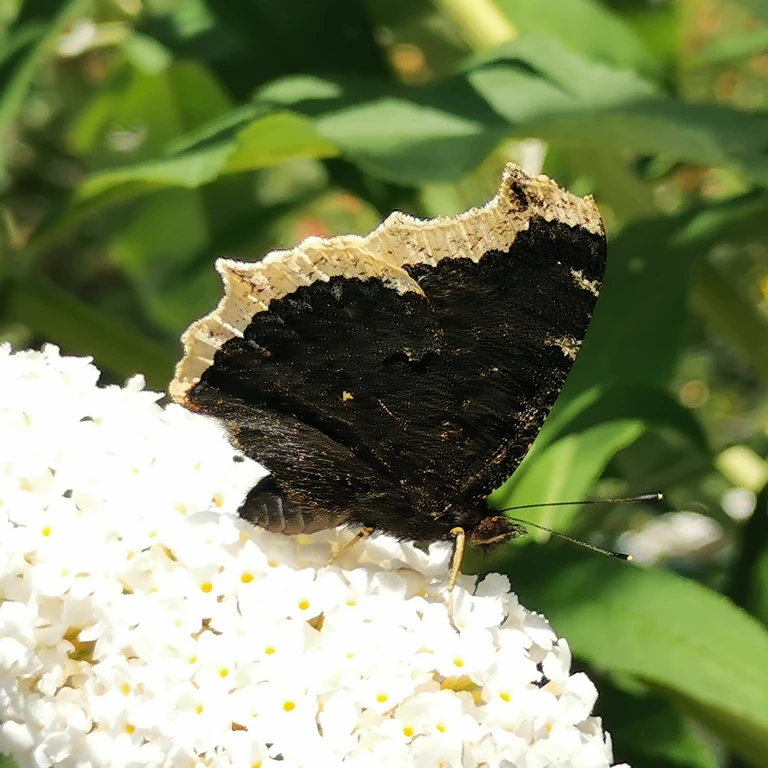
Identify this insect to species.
Nymphalis antiopa
